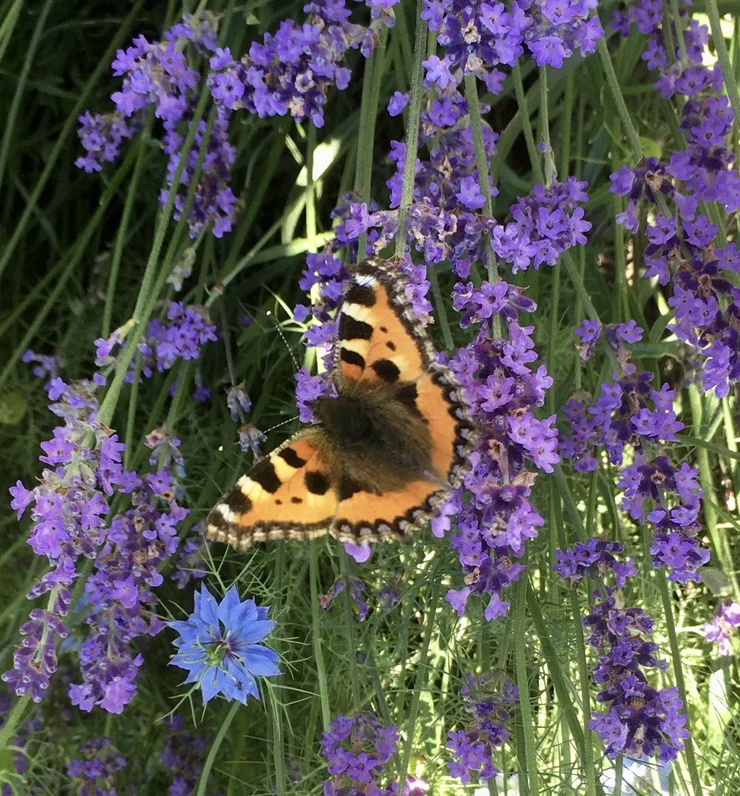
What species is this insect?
Aglais urticae
